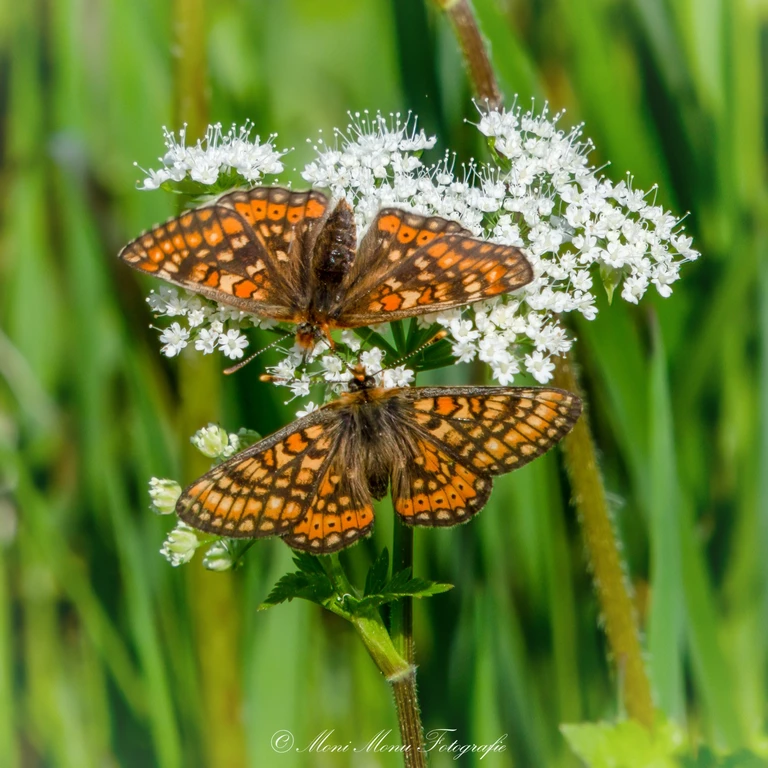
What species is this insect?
Euphydryas aurinia
